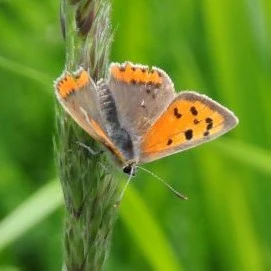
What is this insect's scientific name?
Lycaena phlaeas
